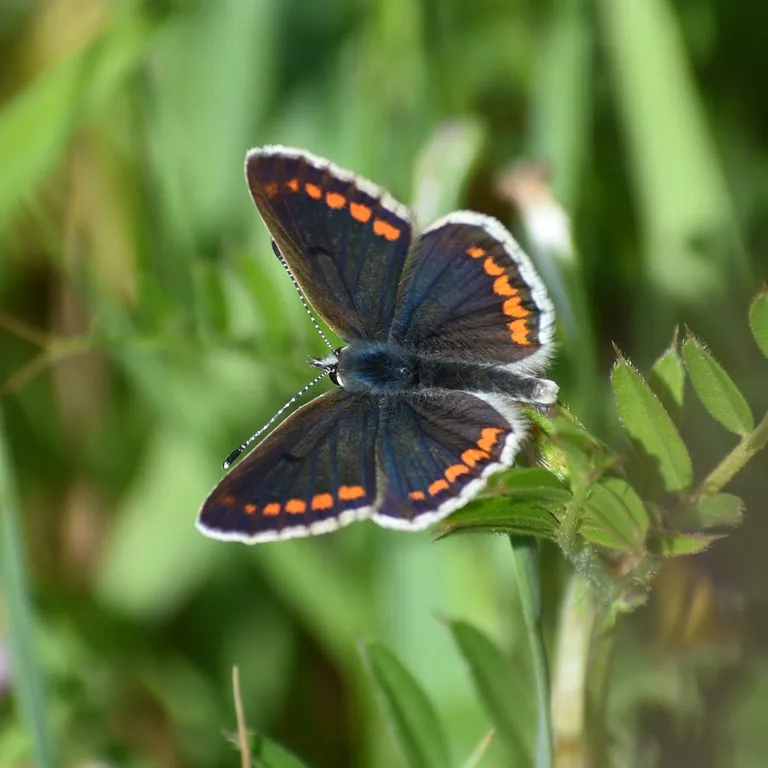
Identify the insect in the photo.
Aricia agestis/artaxerxes
